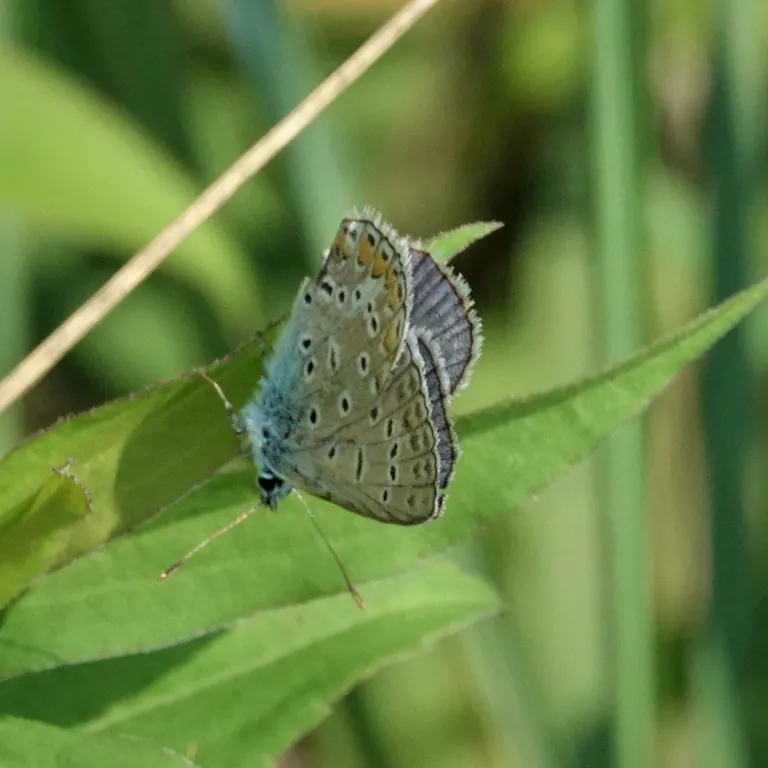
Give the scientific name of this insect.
Polyommatus icarus
